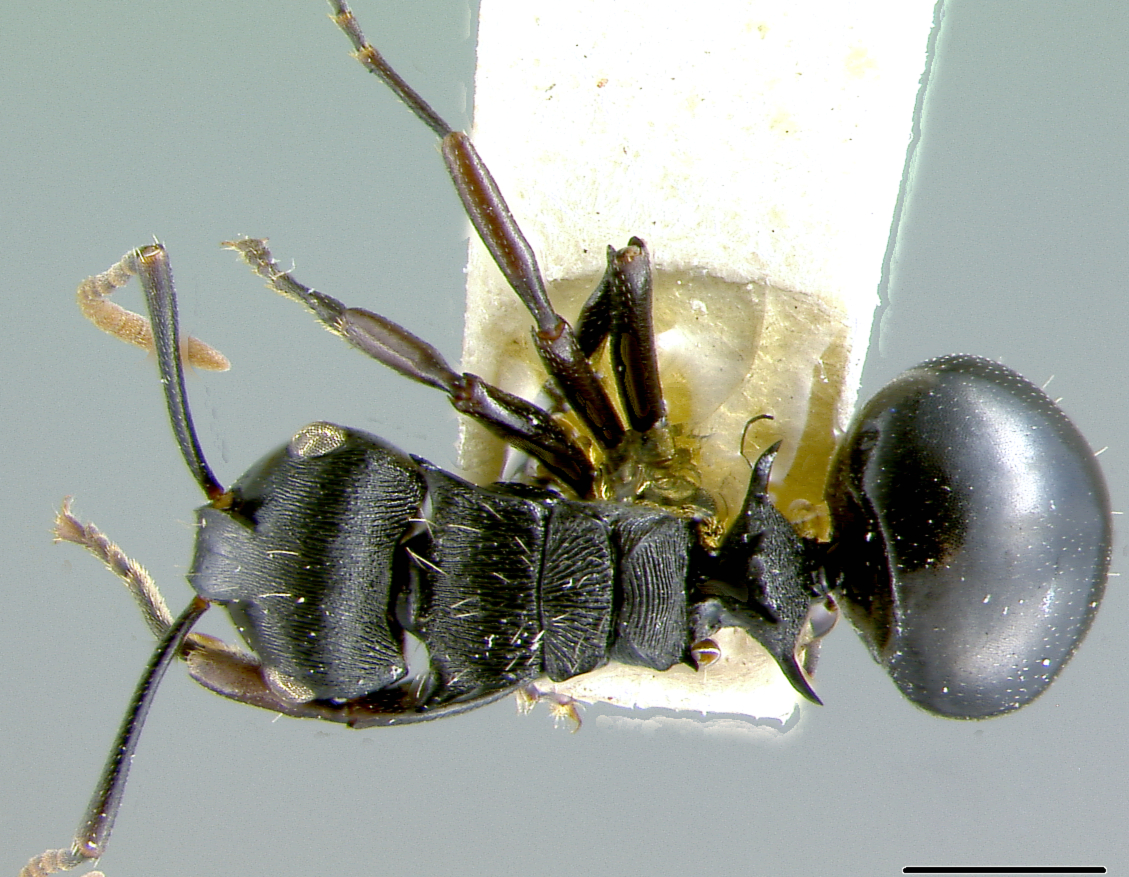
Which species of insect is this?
Polyrhachis bequaerti
